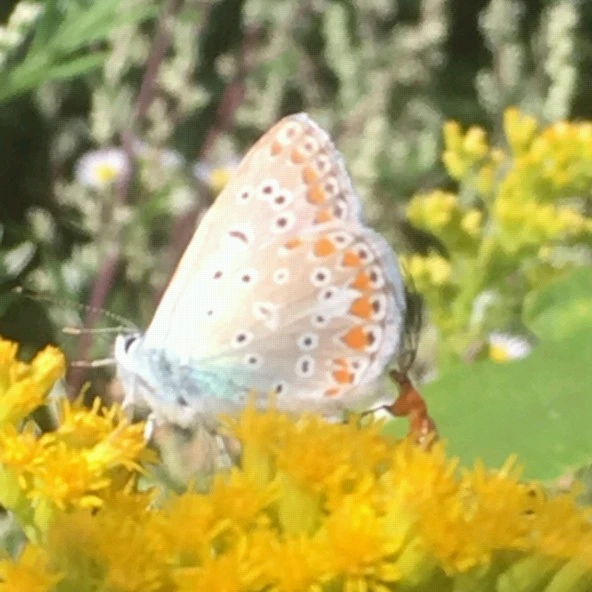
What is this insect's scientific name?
Polyommatus icarus
